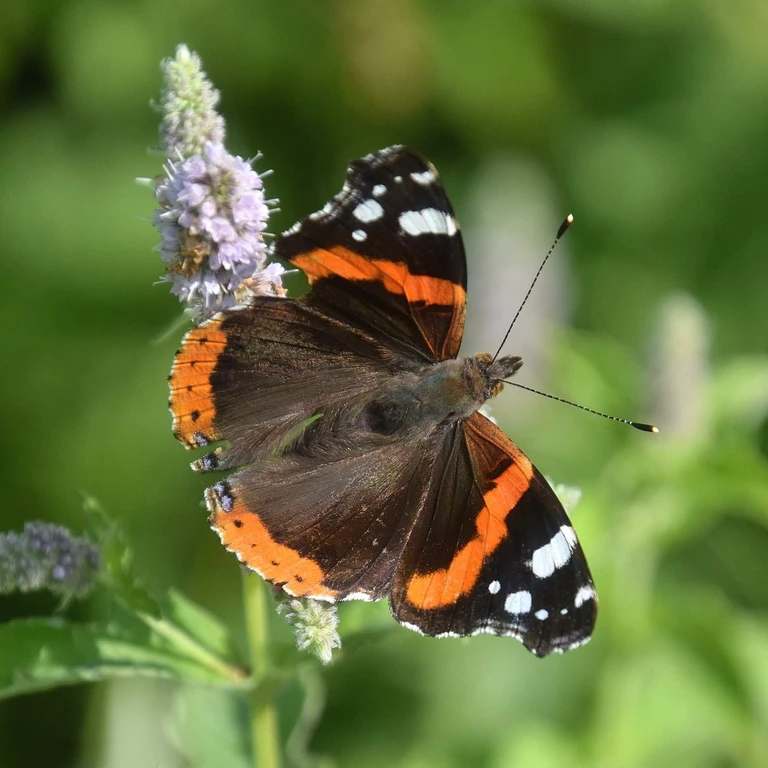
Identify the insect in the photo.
Vanessa atalanta
